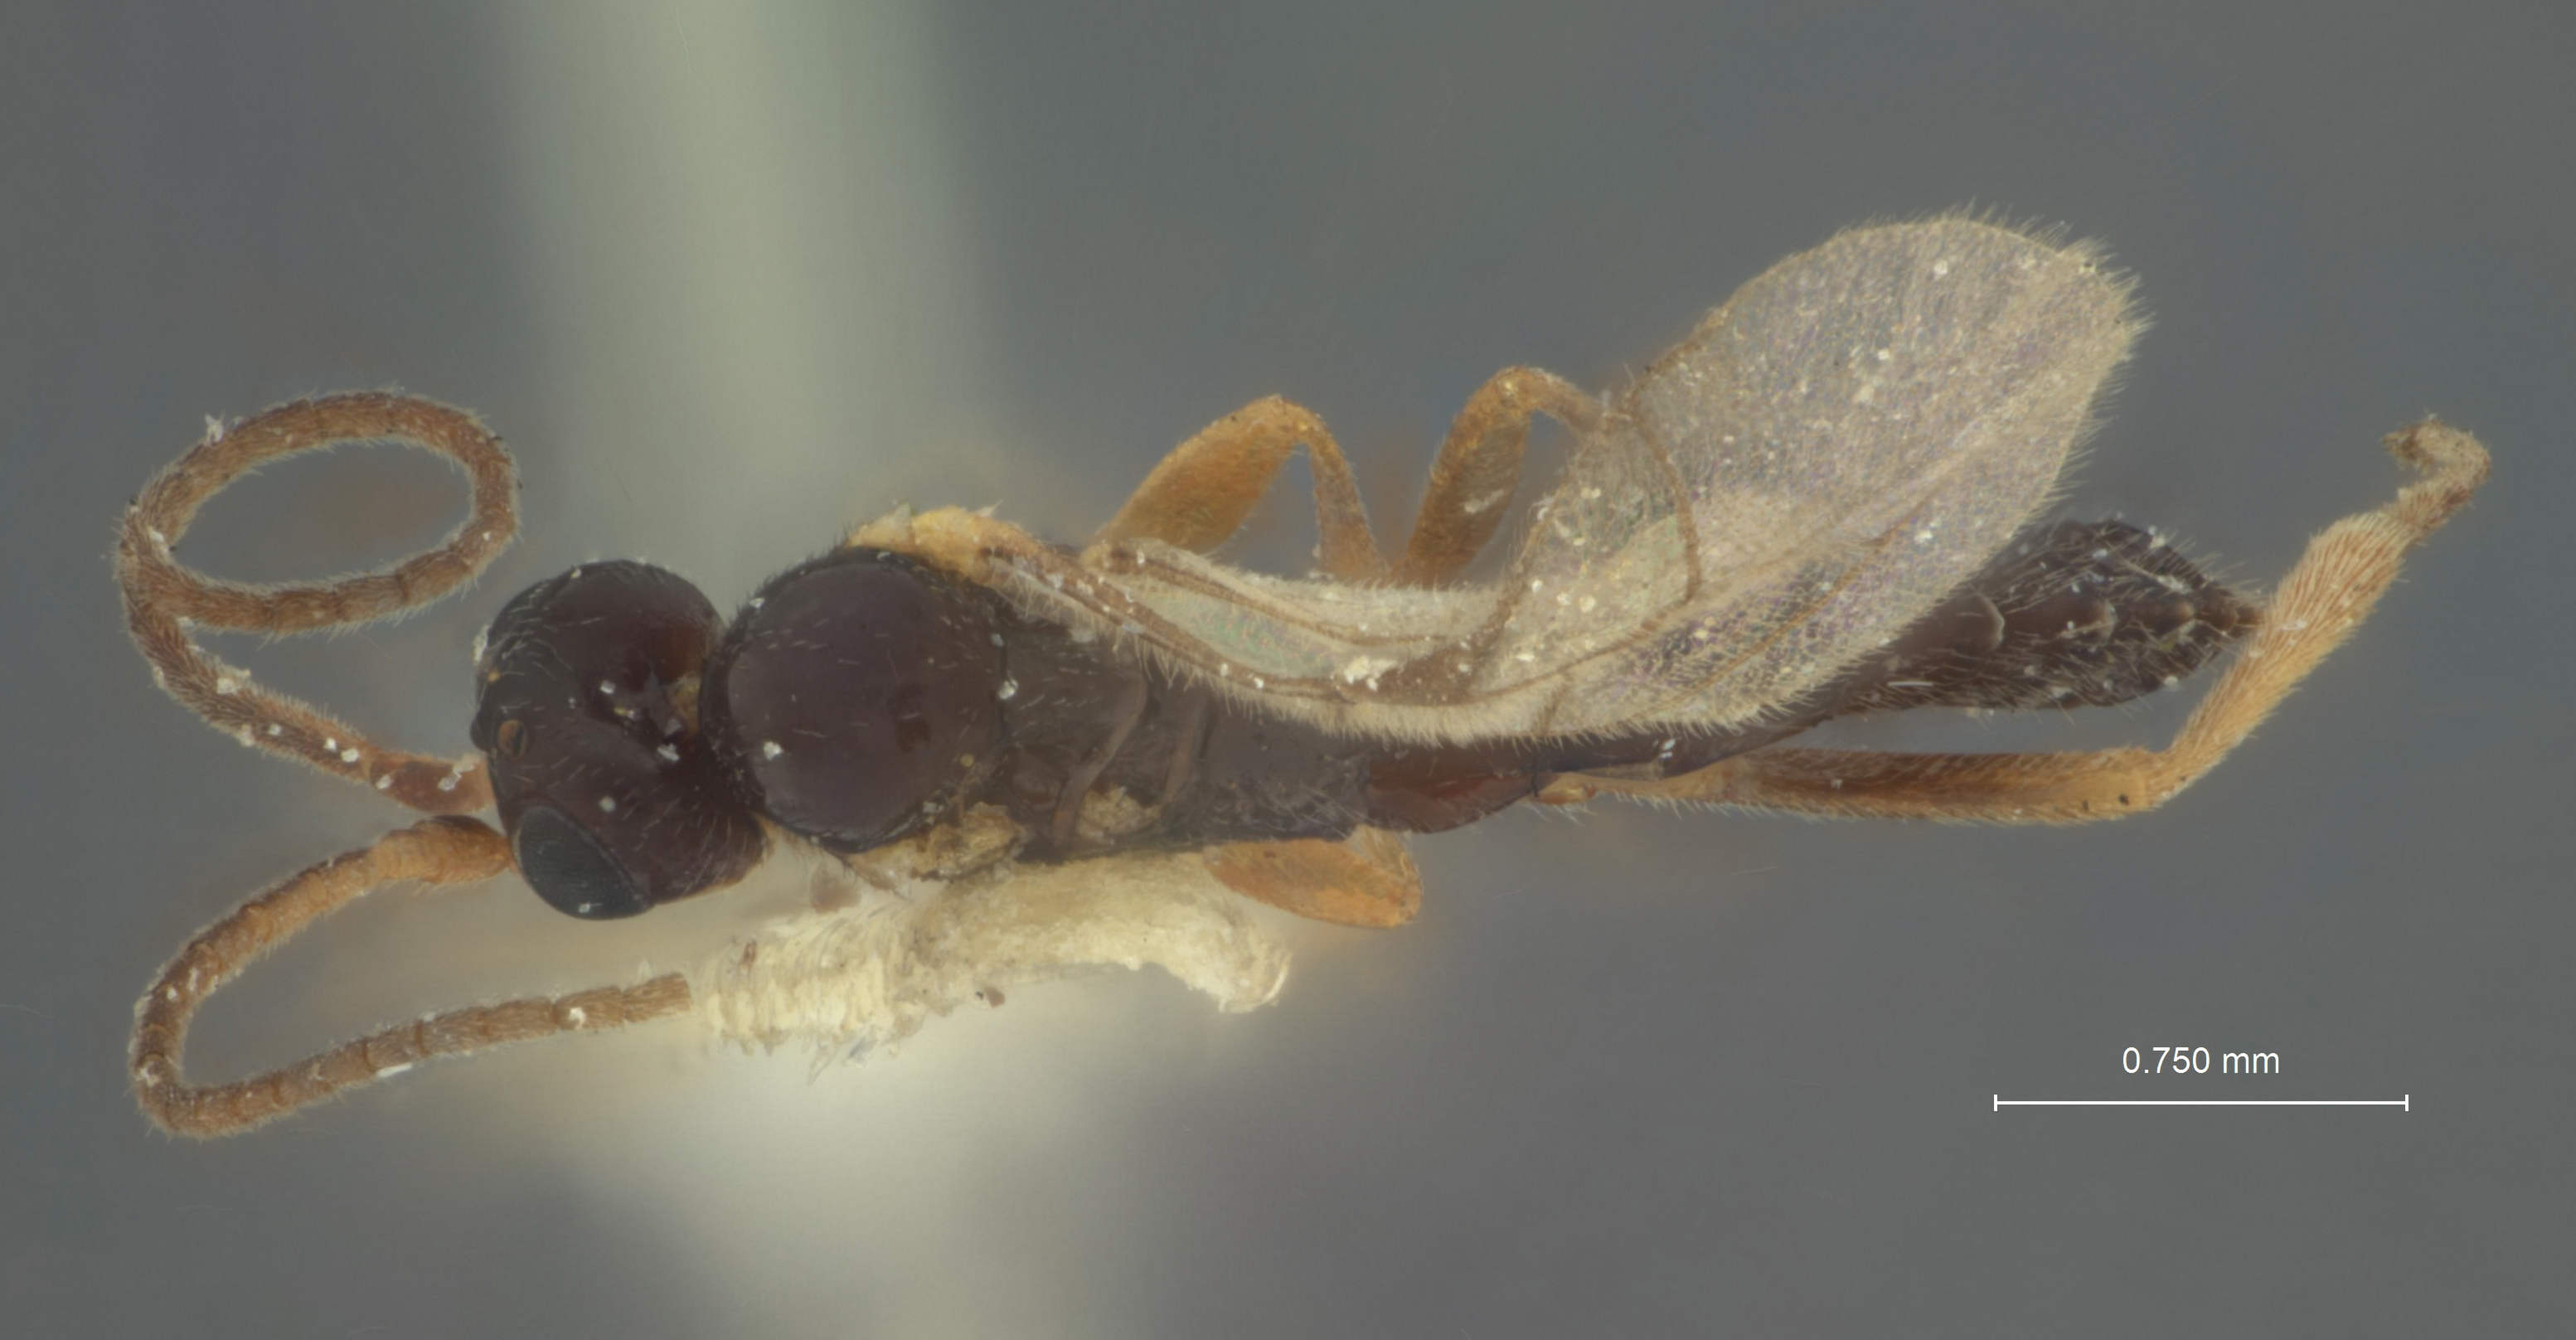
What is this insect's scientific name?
Orthocentrus leucopsis
